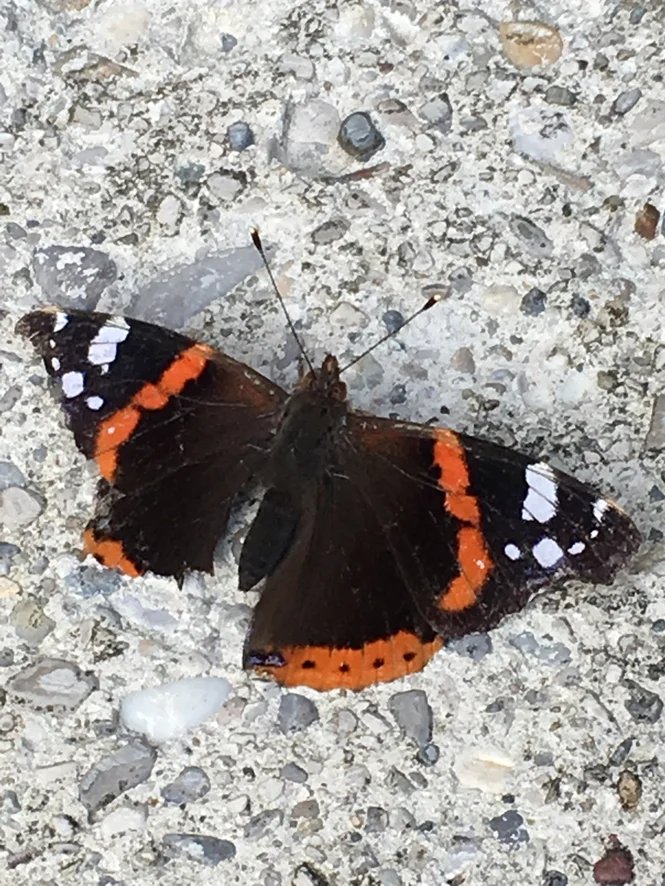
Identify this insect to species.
Vanessa atalanta
